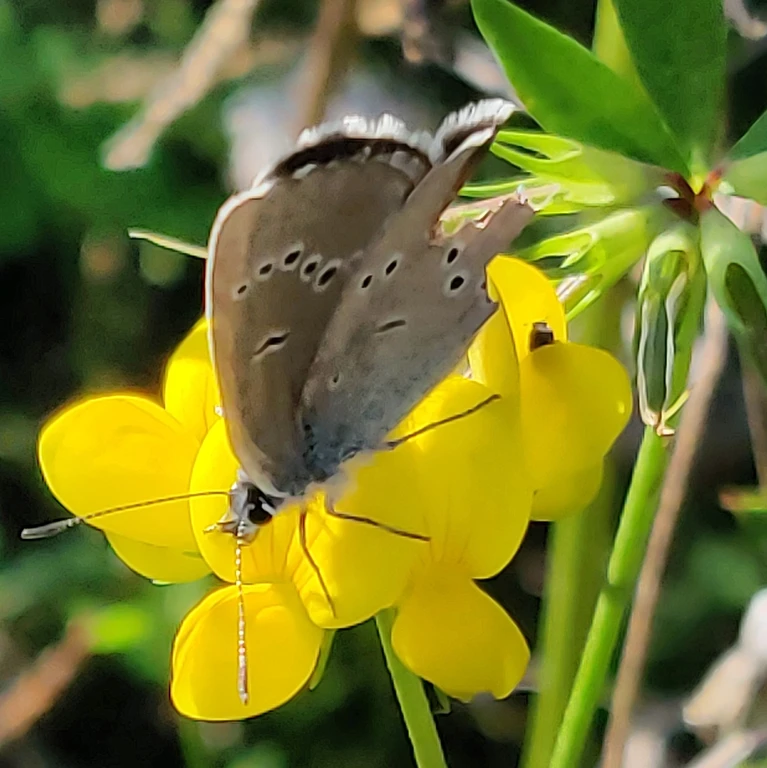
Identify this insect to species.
Cupido minimus
